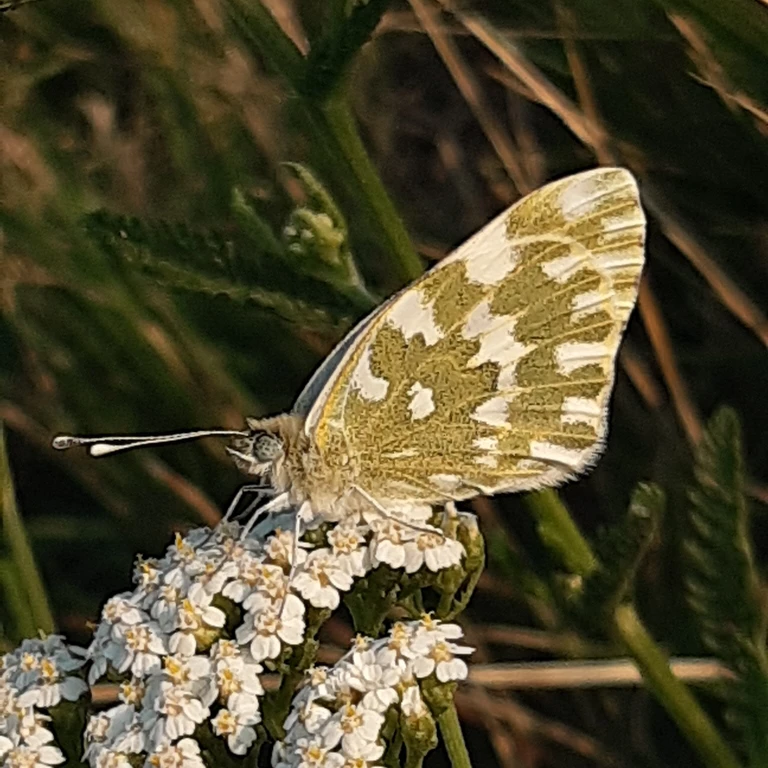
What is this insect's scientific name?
Pontia edusa
